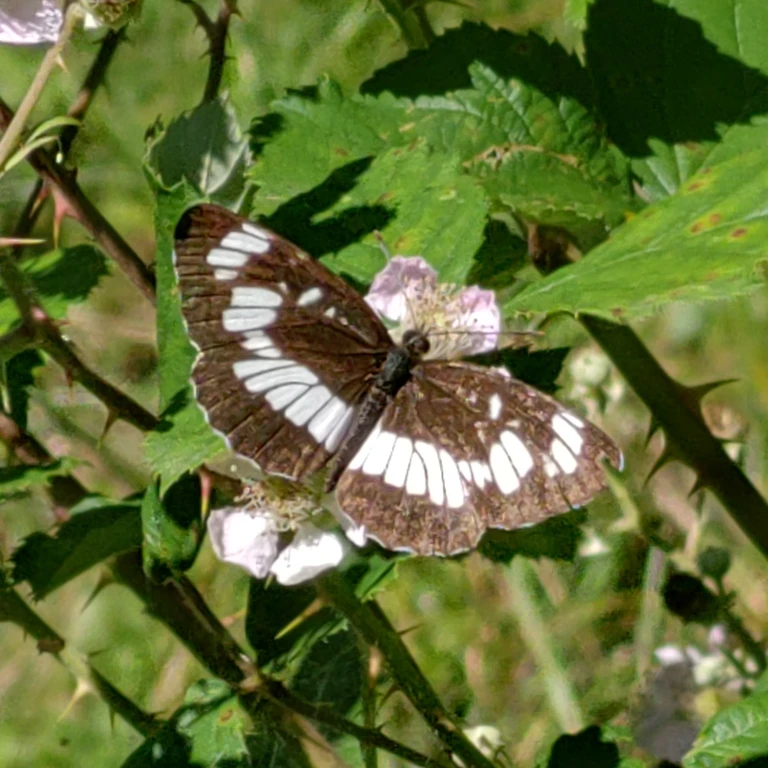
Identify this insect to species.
Neptis rivularis
